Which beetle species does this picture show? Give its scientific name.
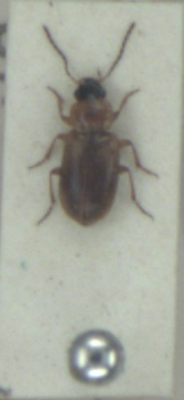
Acupalpus dorsalis
